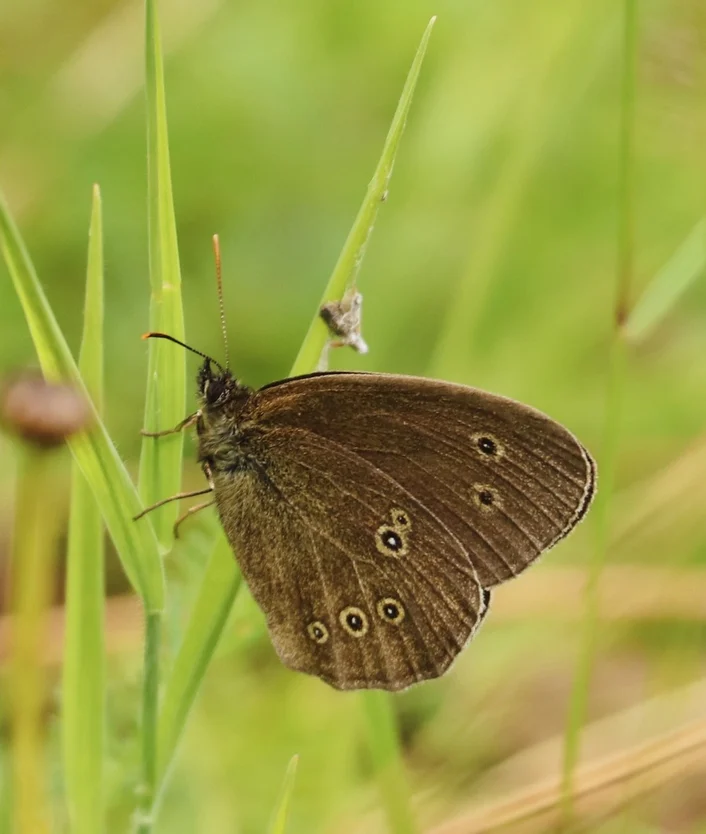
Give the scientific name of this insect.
Aphantopus hyperantus
